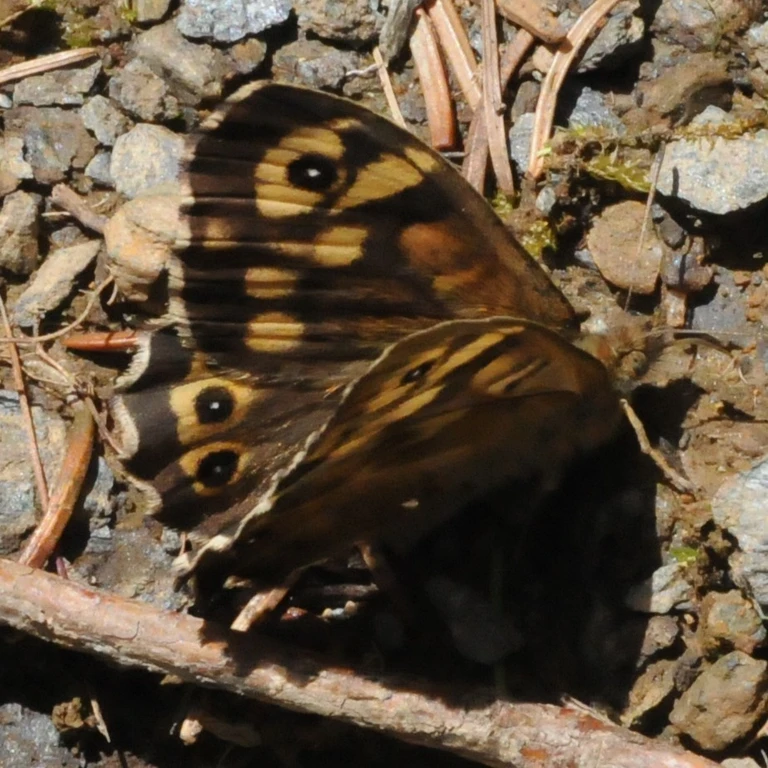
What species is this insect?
Pararge aegeria
